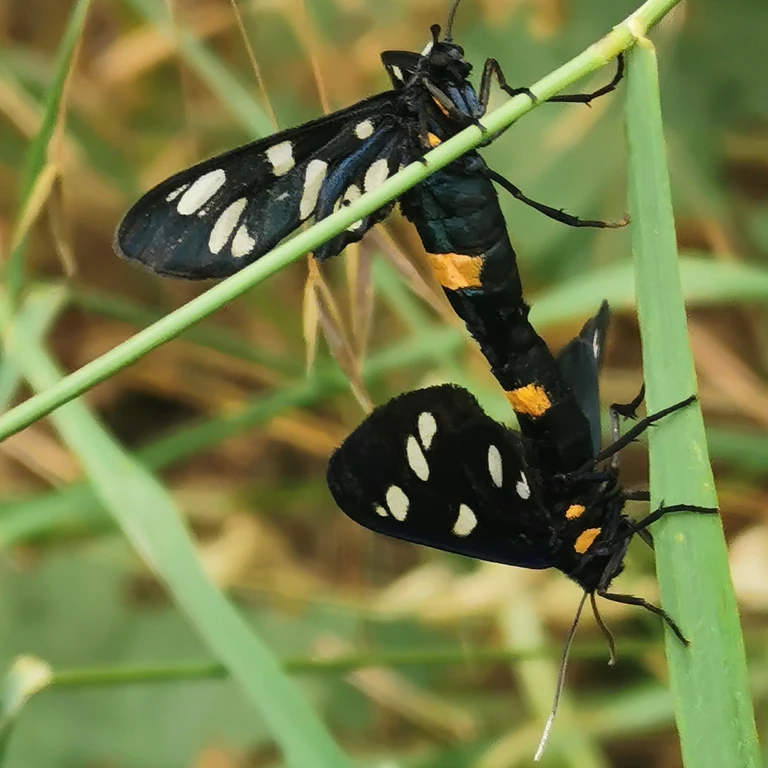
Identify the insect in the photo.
Amata phegea
